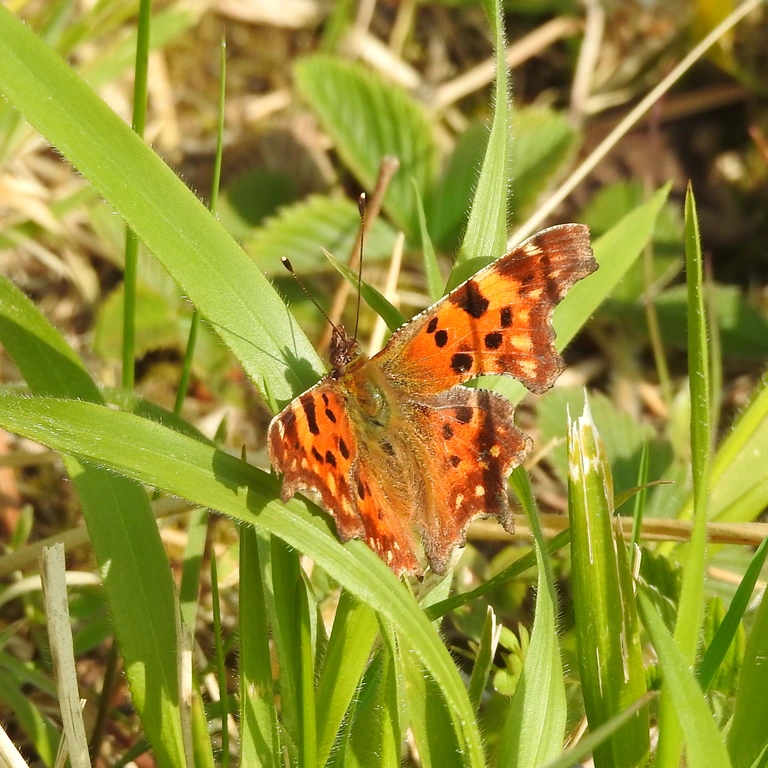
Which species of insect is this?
Polygonia c-album
